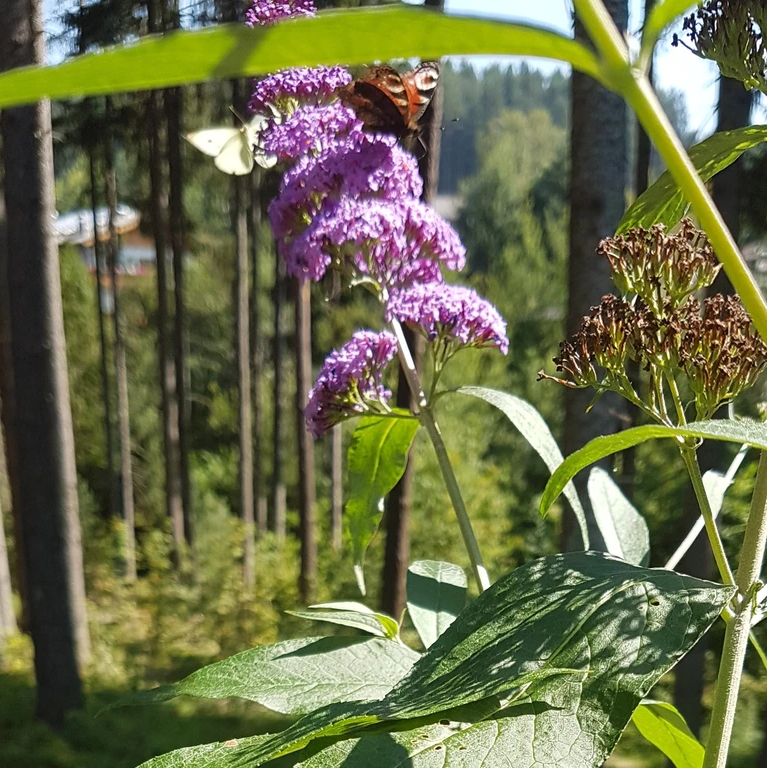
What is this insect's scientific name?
Aglais io
